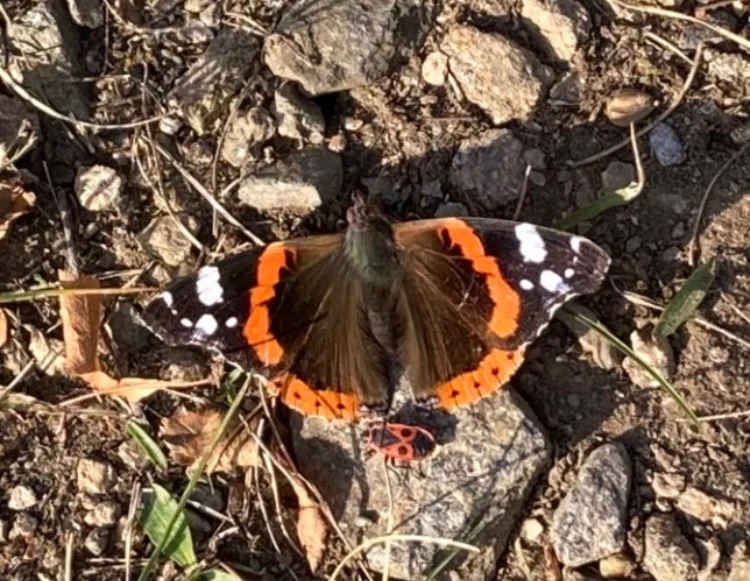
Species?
Vanessa atalanta
